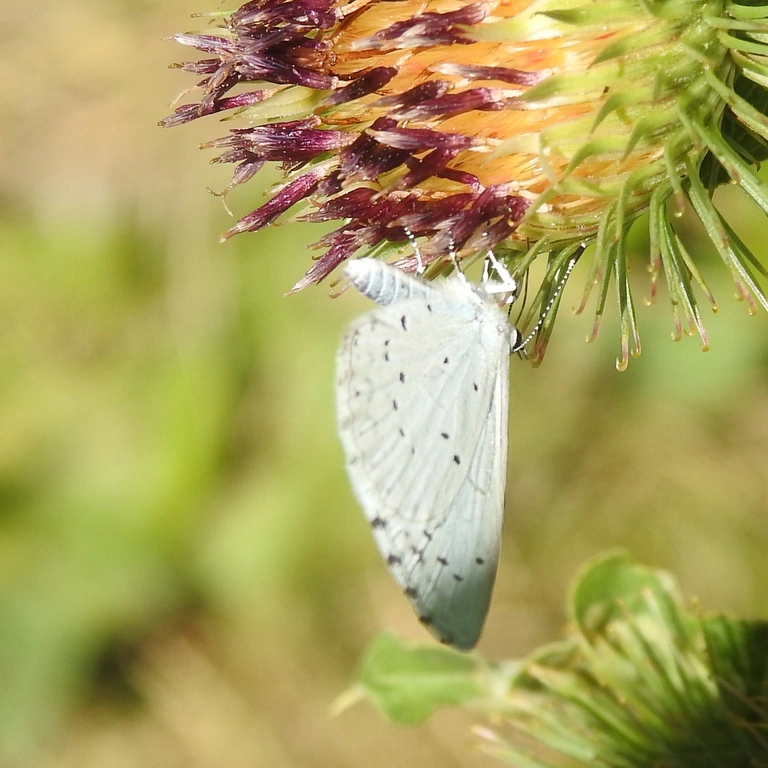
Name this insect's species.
Celastrina argiolus
